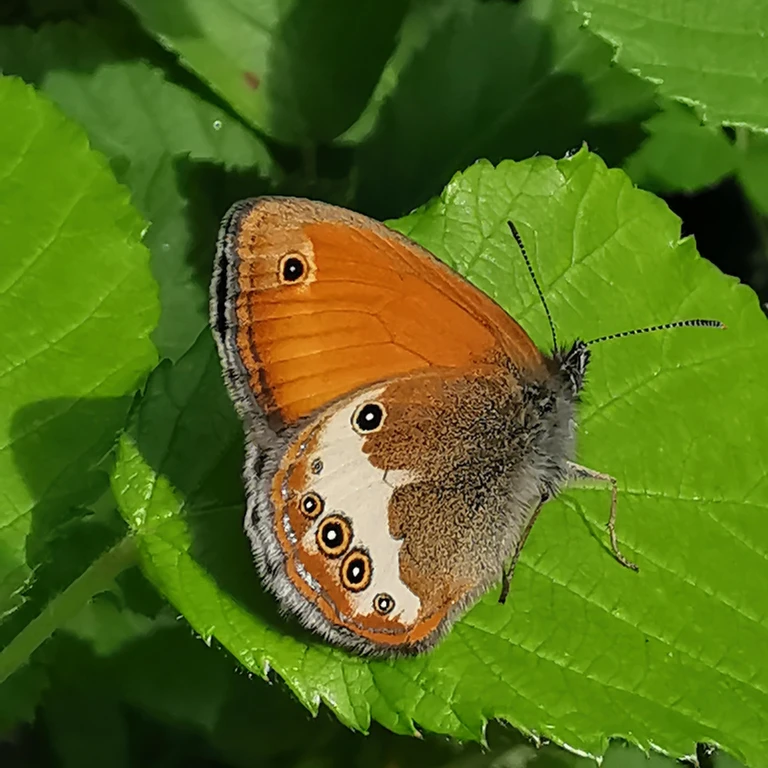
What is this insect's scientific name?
Coenonympha arcania
